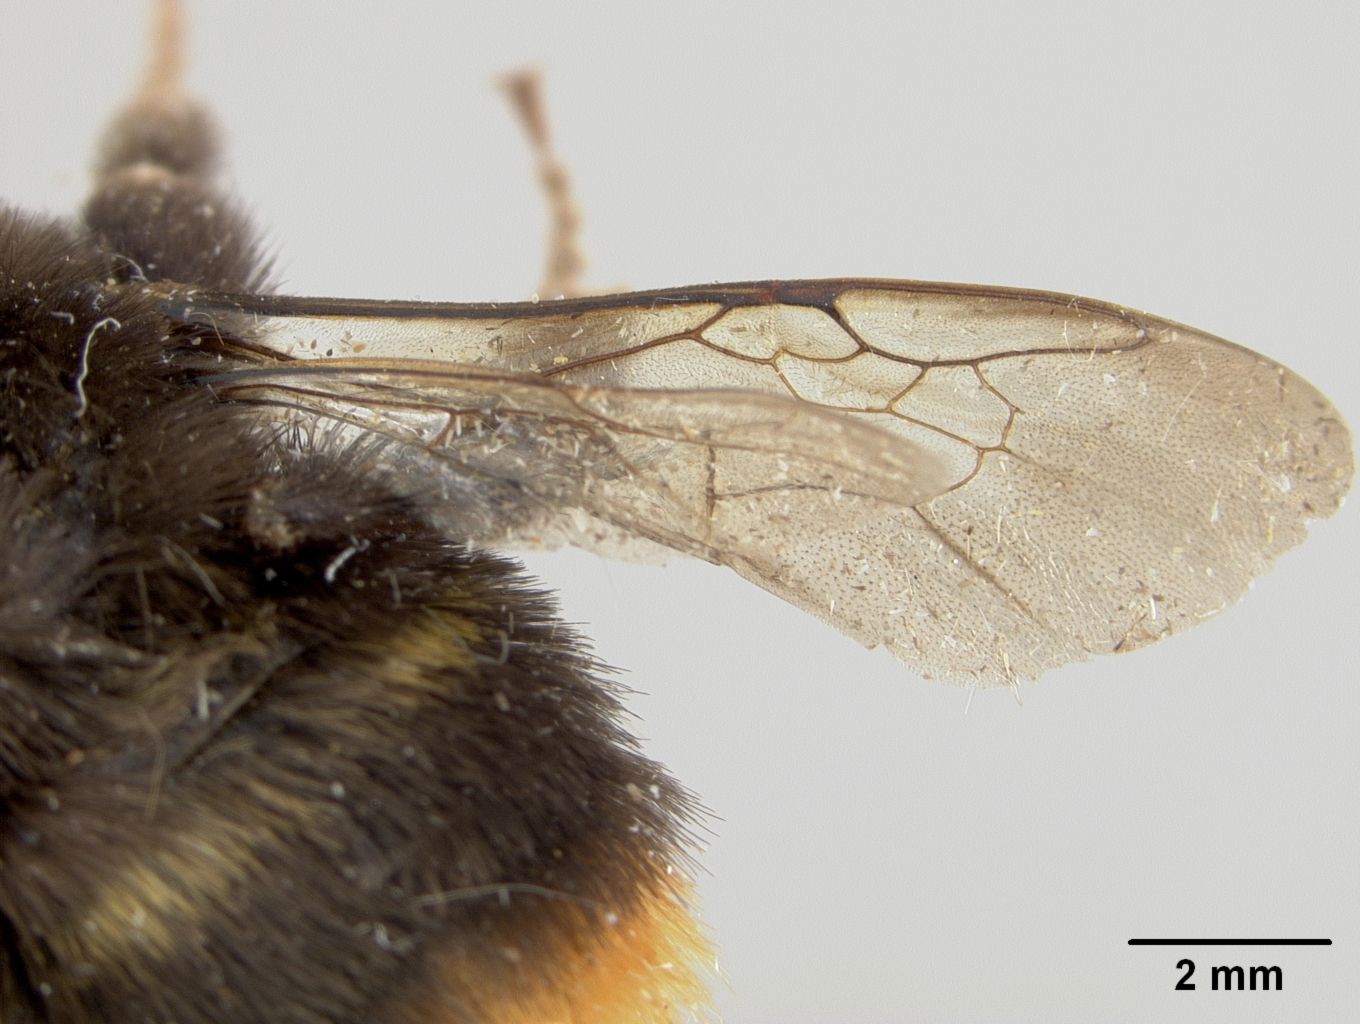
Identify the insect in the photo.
Bremus ignitus
